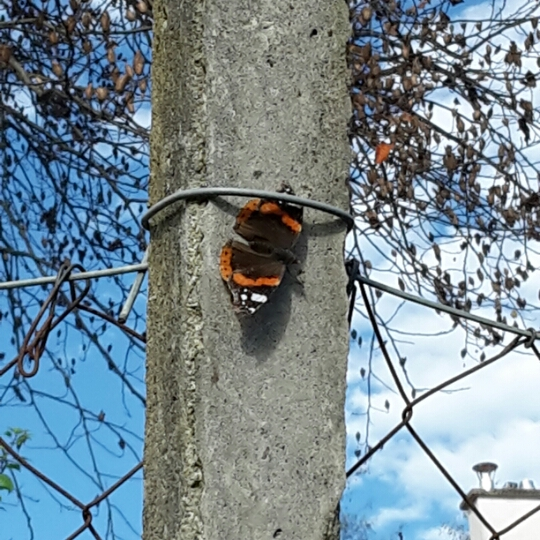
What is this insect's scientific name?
Vanessa atalanta
